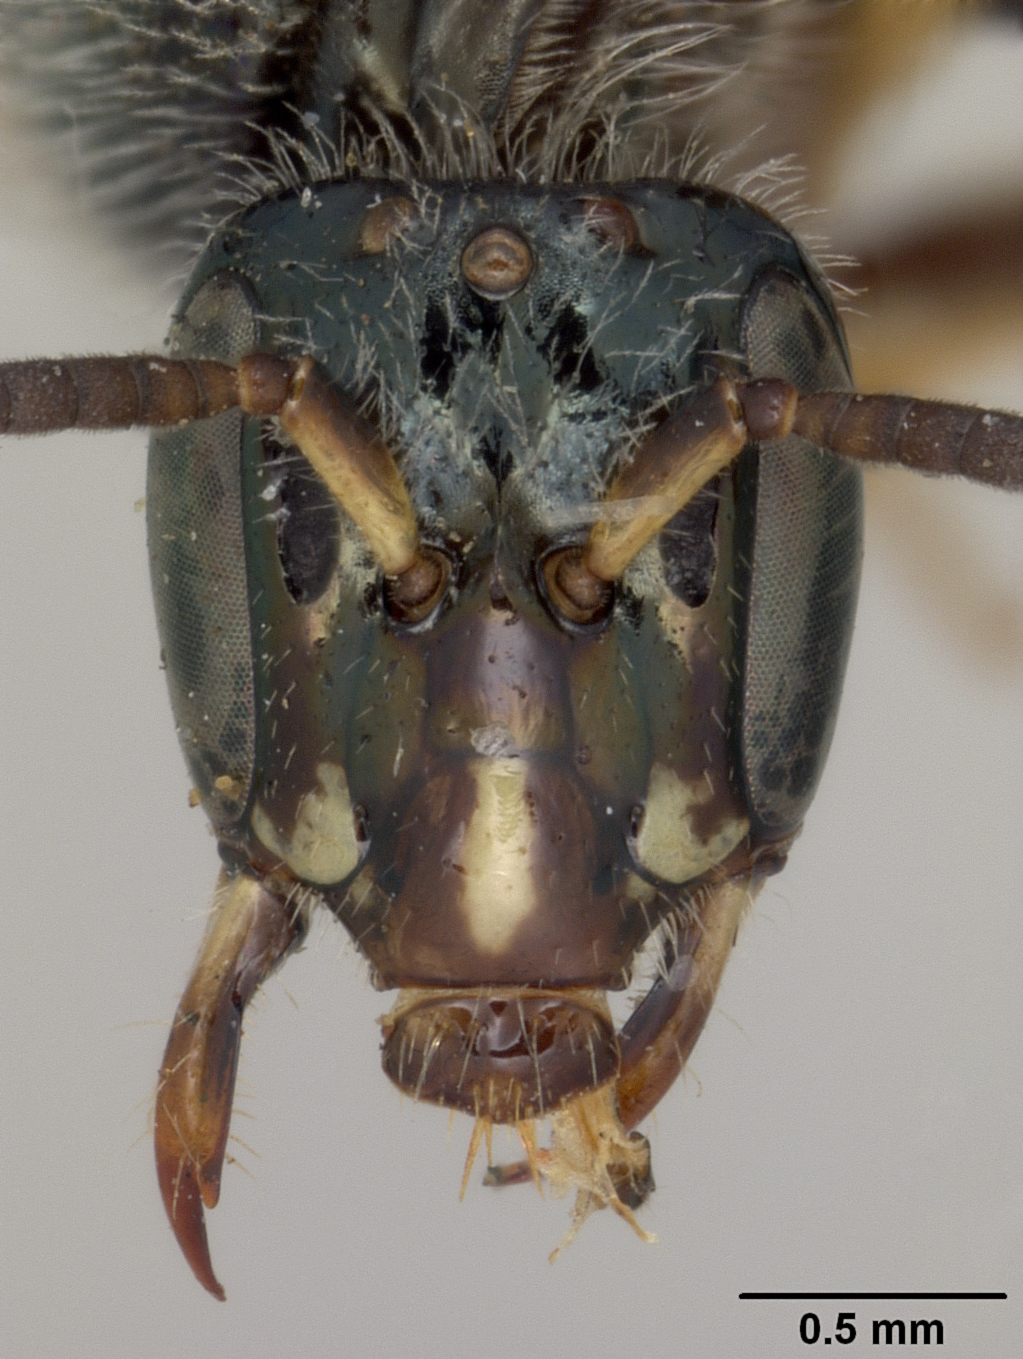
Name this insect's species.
Perdita novaeangliae
